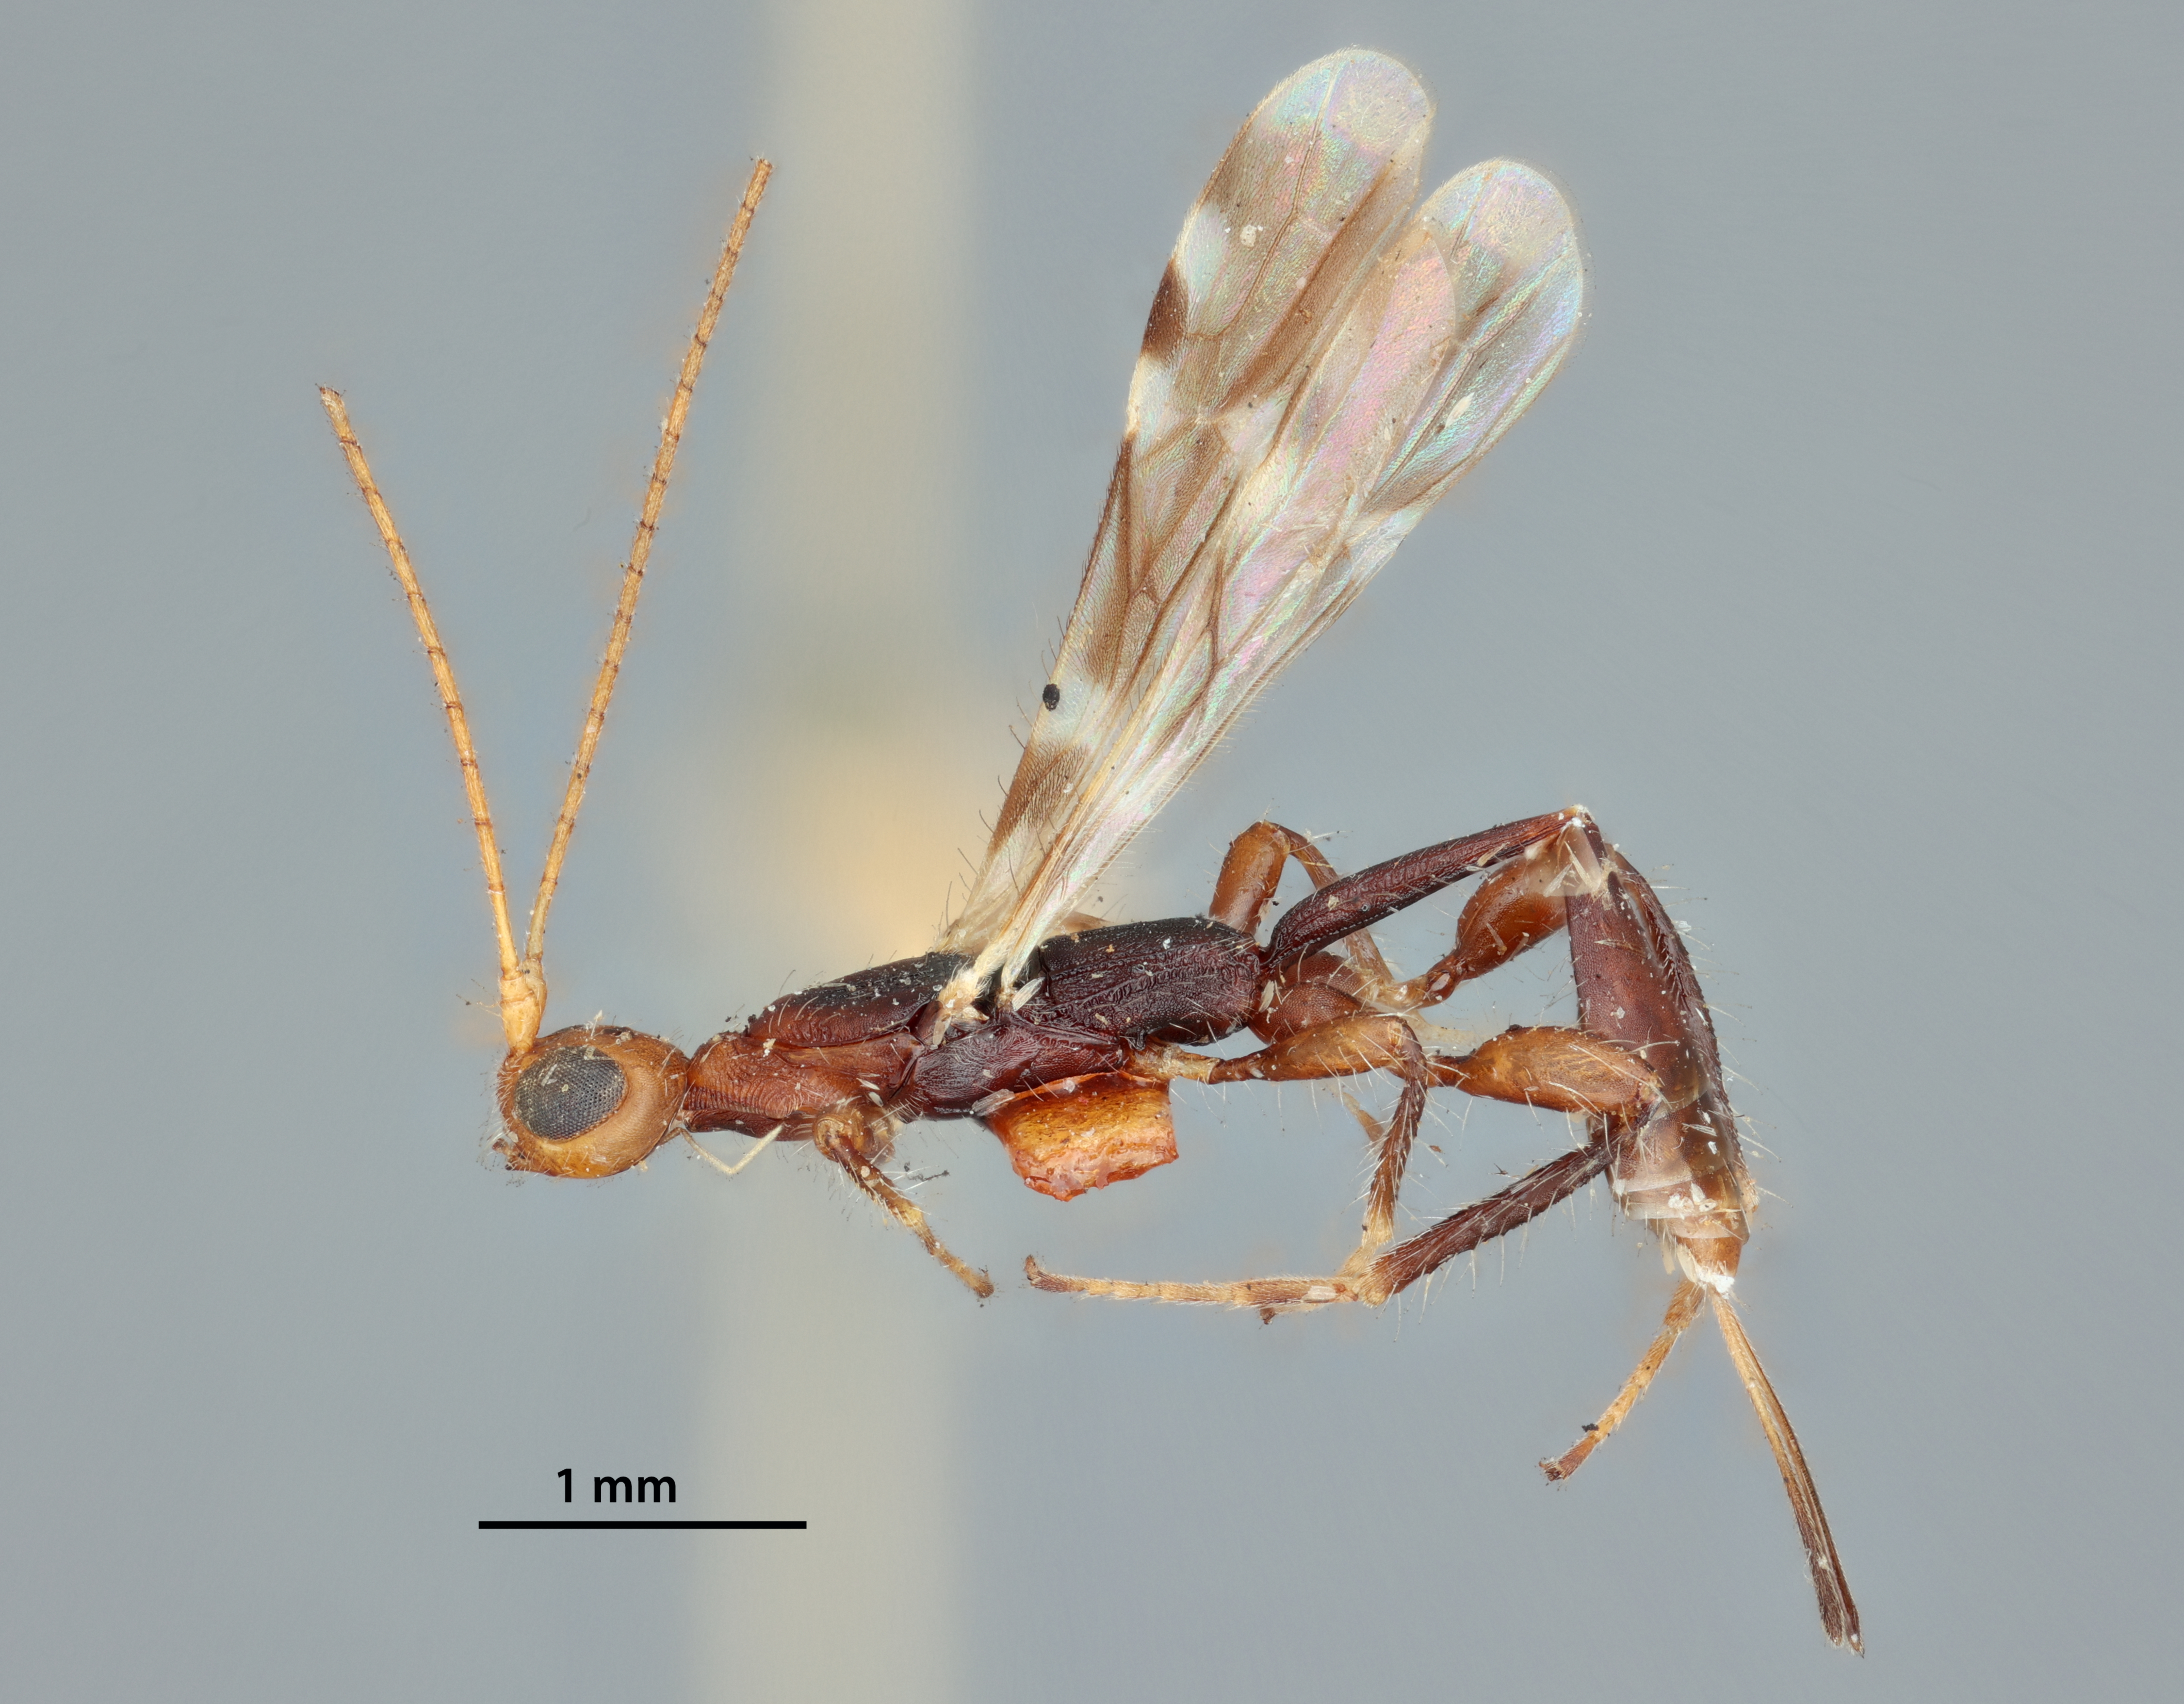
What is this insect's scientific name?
Spathius tereus
